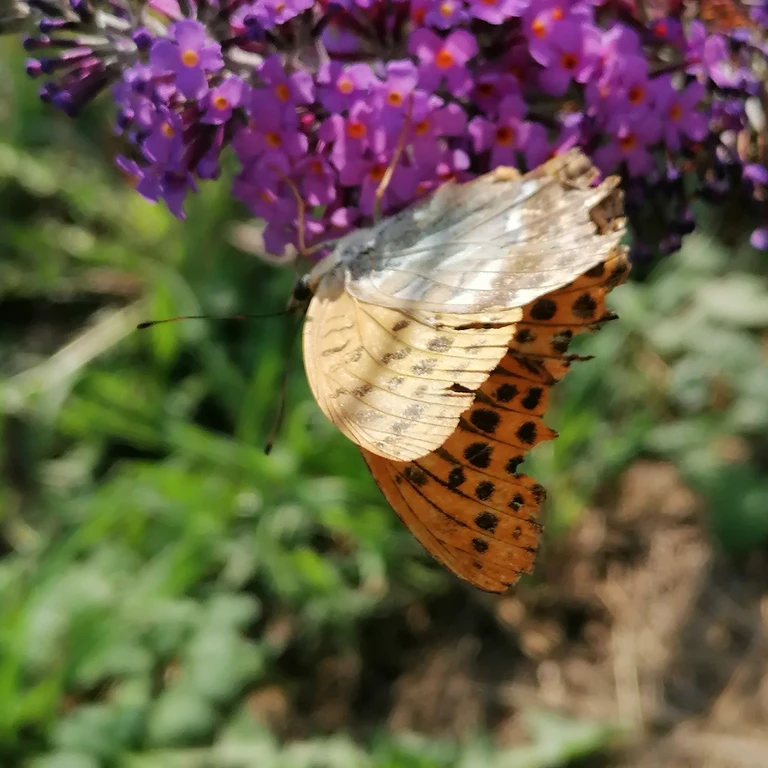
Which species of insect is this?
Argynnis paphia
